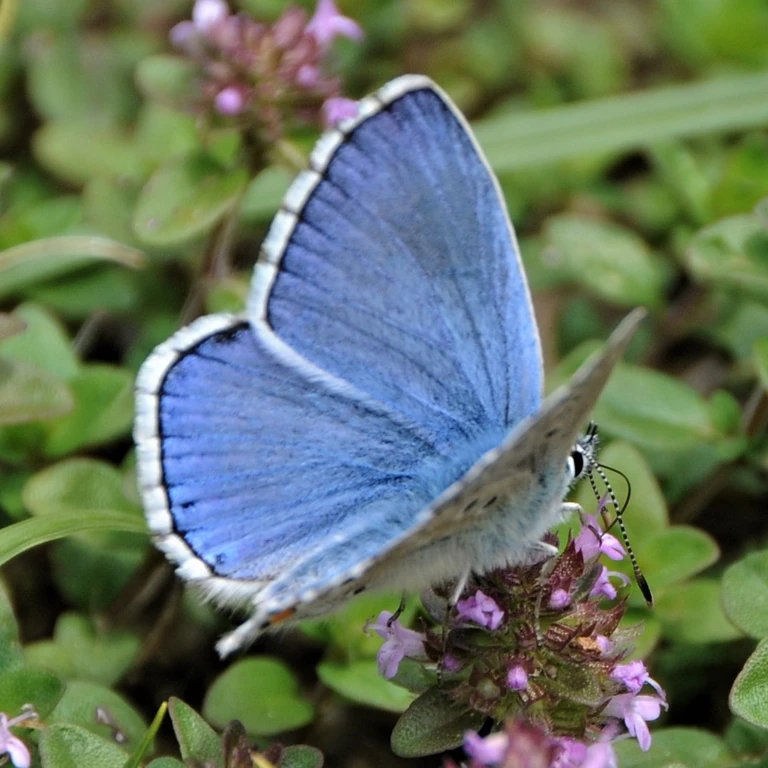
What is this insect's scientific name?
Lysandra bellargus
